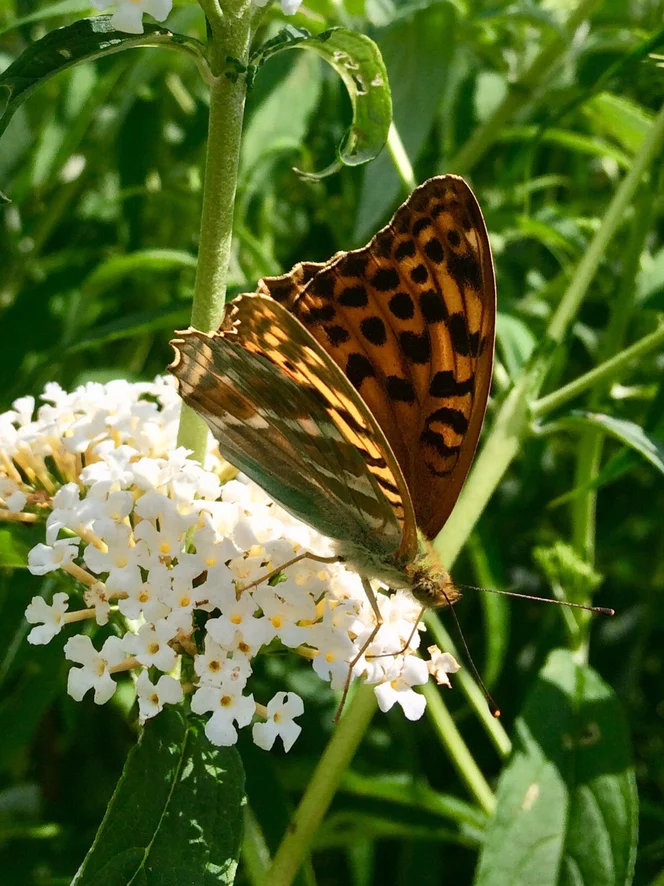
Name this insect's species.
Argynnis paphia
